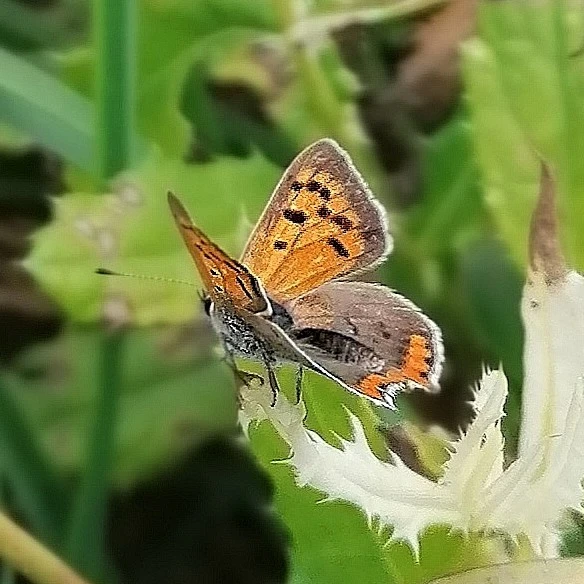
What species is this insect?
Lycaena phlaeas
